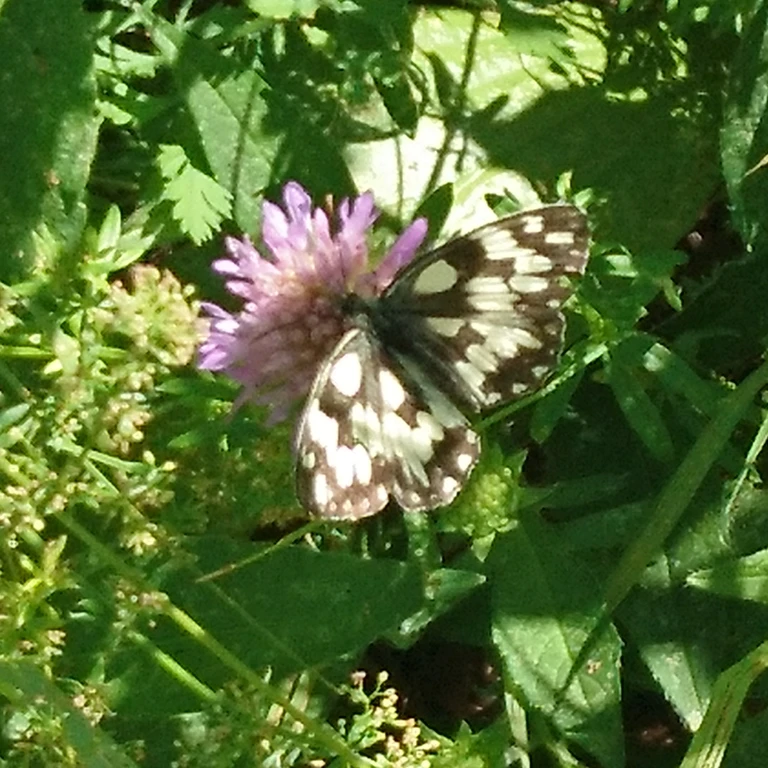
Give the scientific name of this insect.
Melanargia galathea
